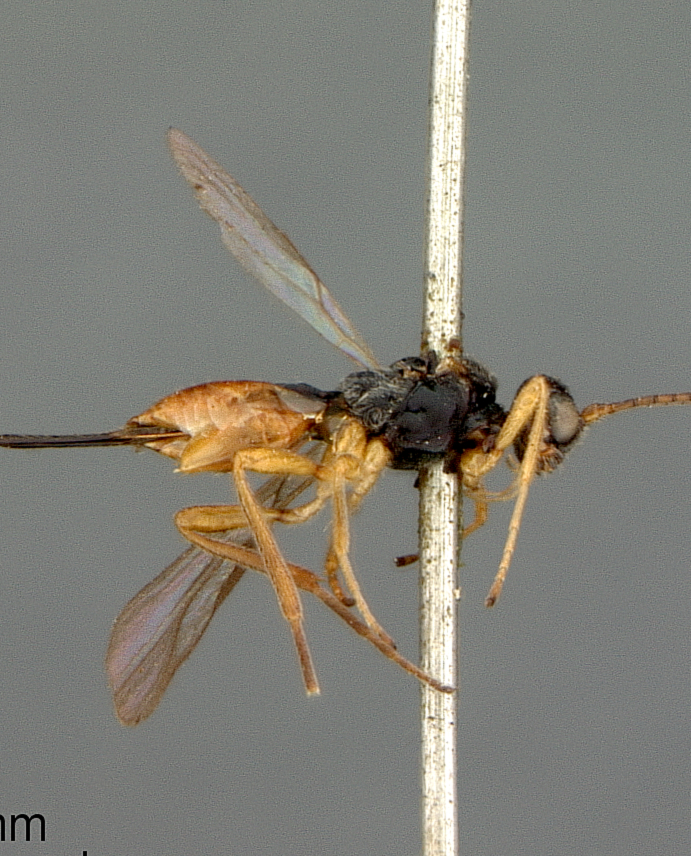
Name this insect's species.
Dacnusa laeviceps
